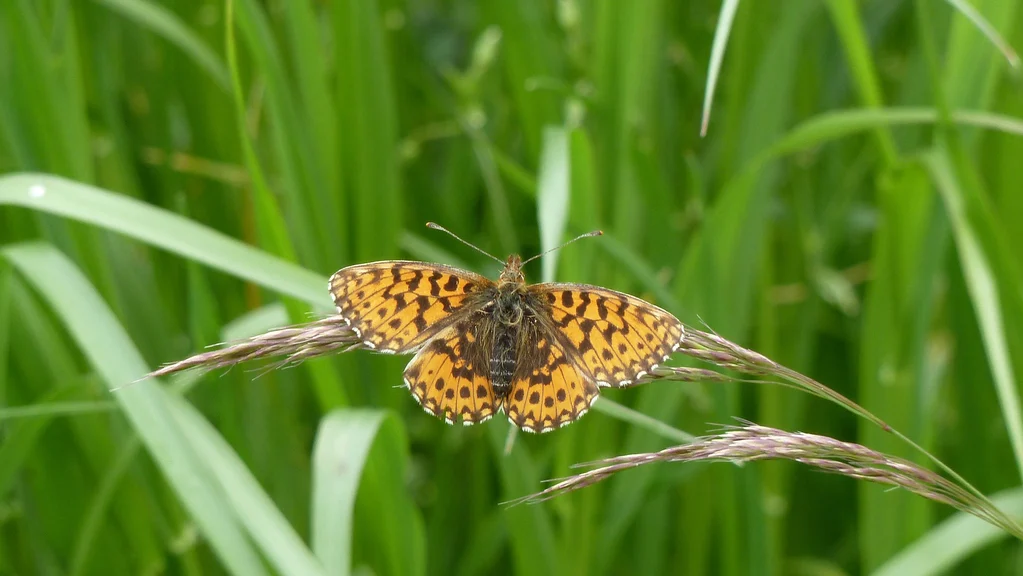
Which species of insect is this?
Boloria dia
